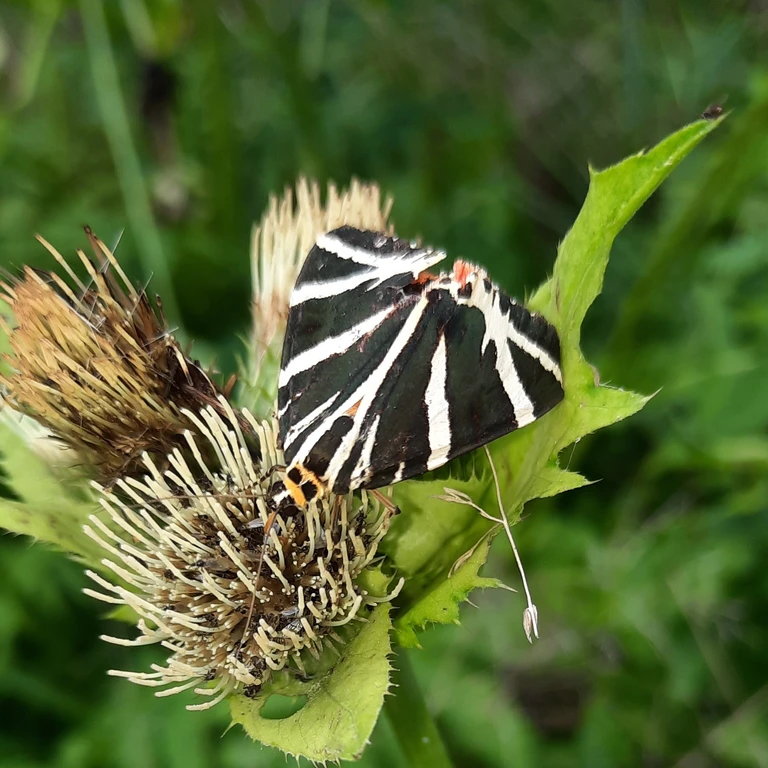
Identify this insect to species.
Euplagia quadripunctaria
